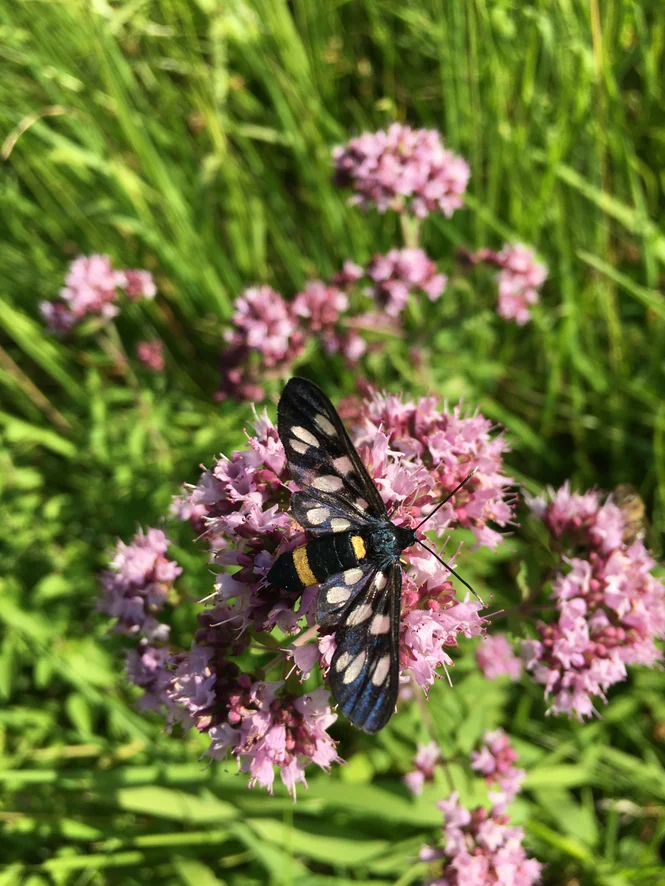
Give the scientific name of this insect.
Amata phegea
